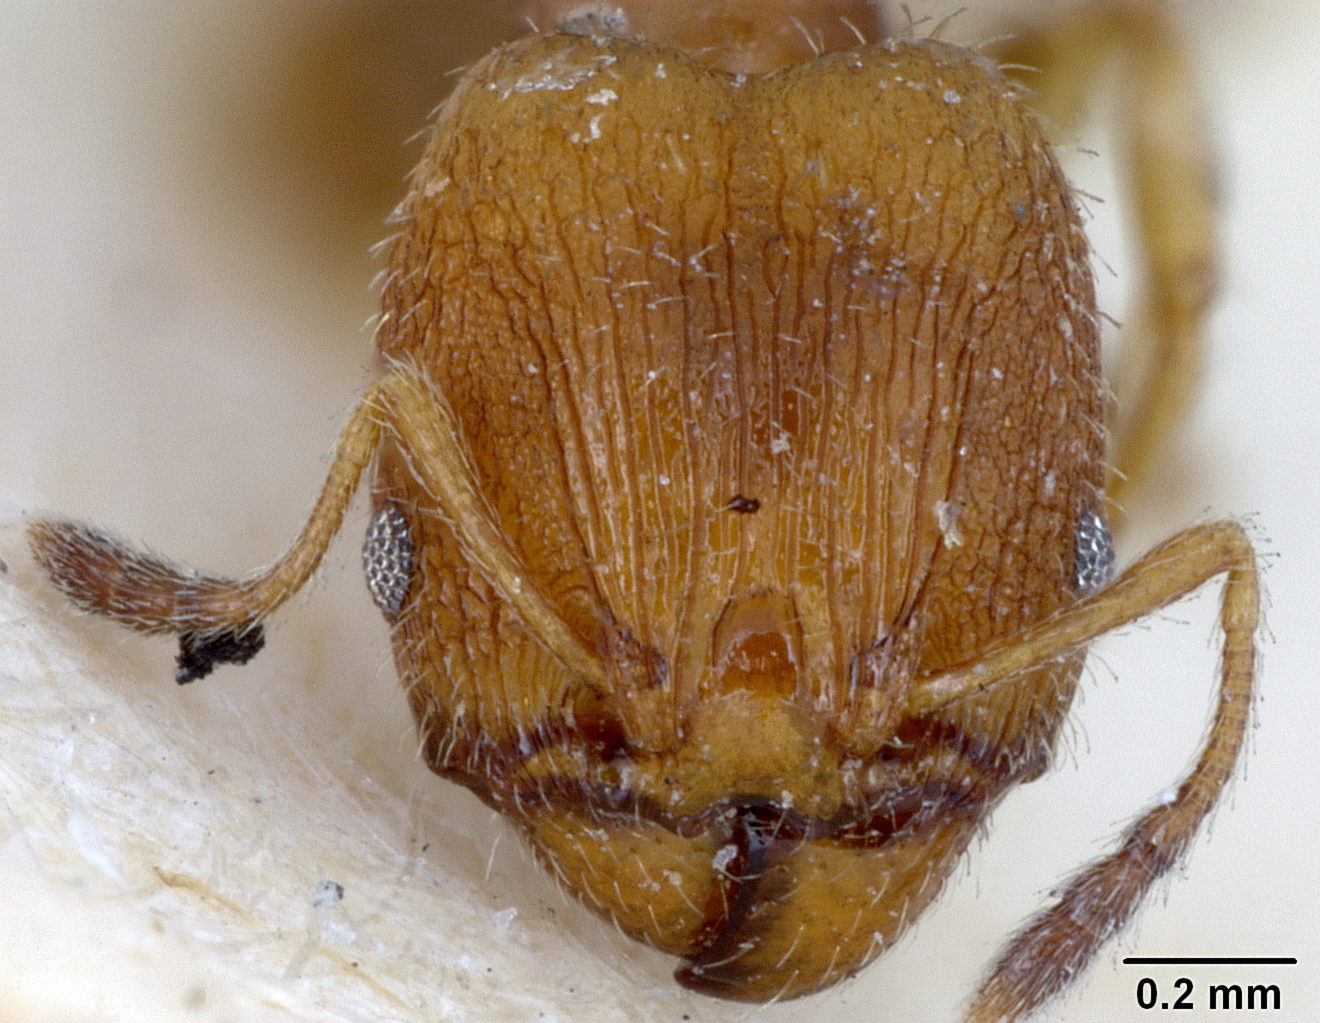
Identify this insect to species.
Pheidole metallescens
